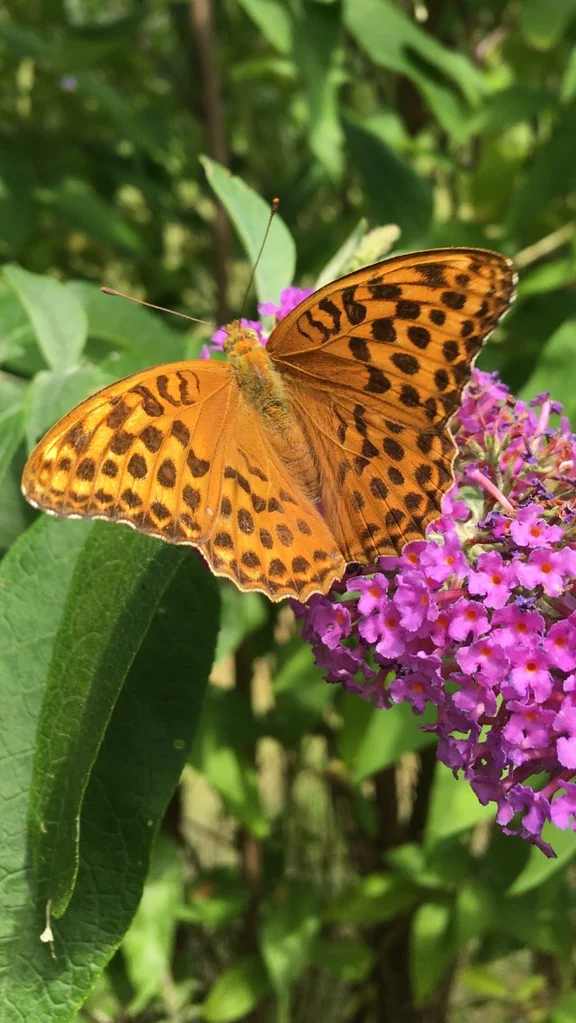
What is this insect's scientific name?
Argynnis paphia
